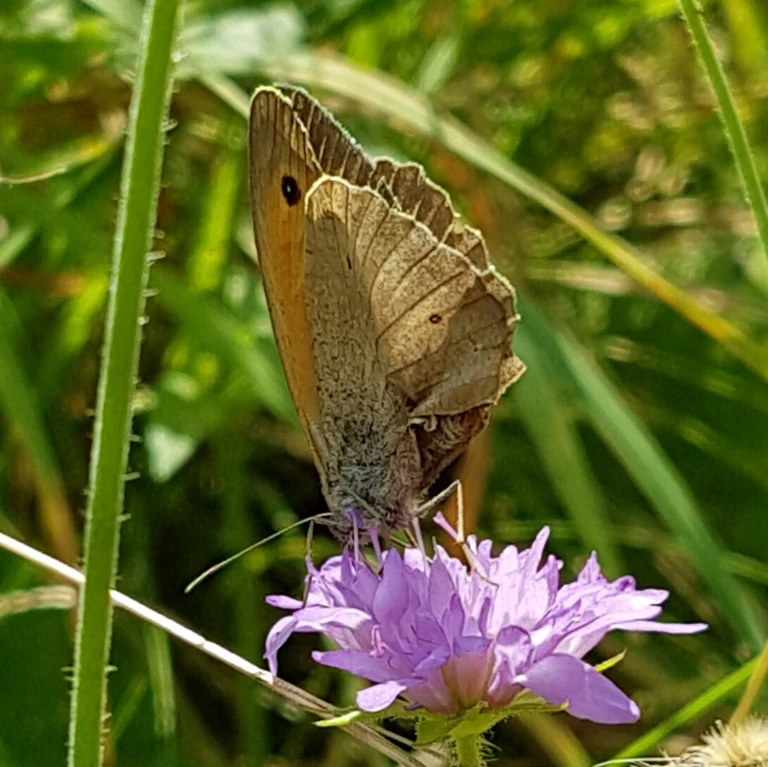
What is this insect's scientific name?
Maniola jurtina
